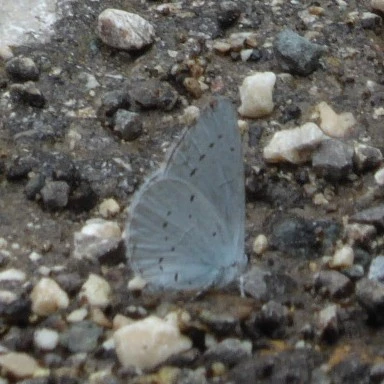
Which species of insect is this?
Celastrina argiolus
